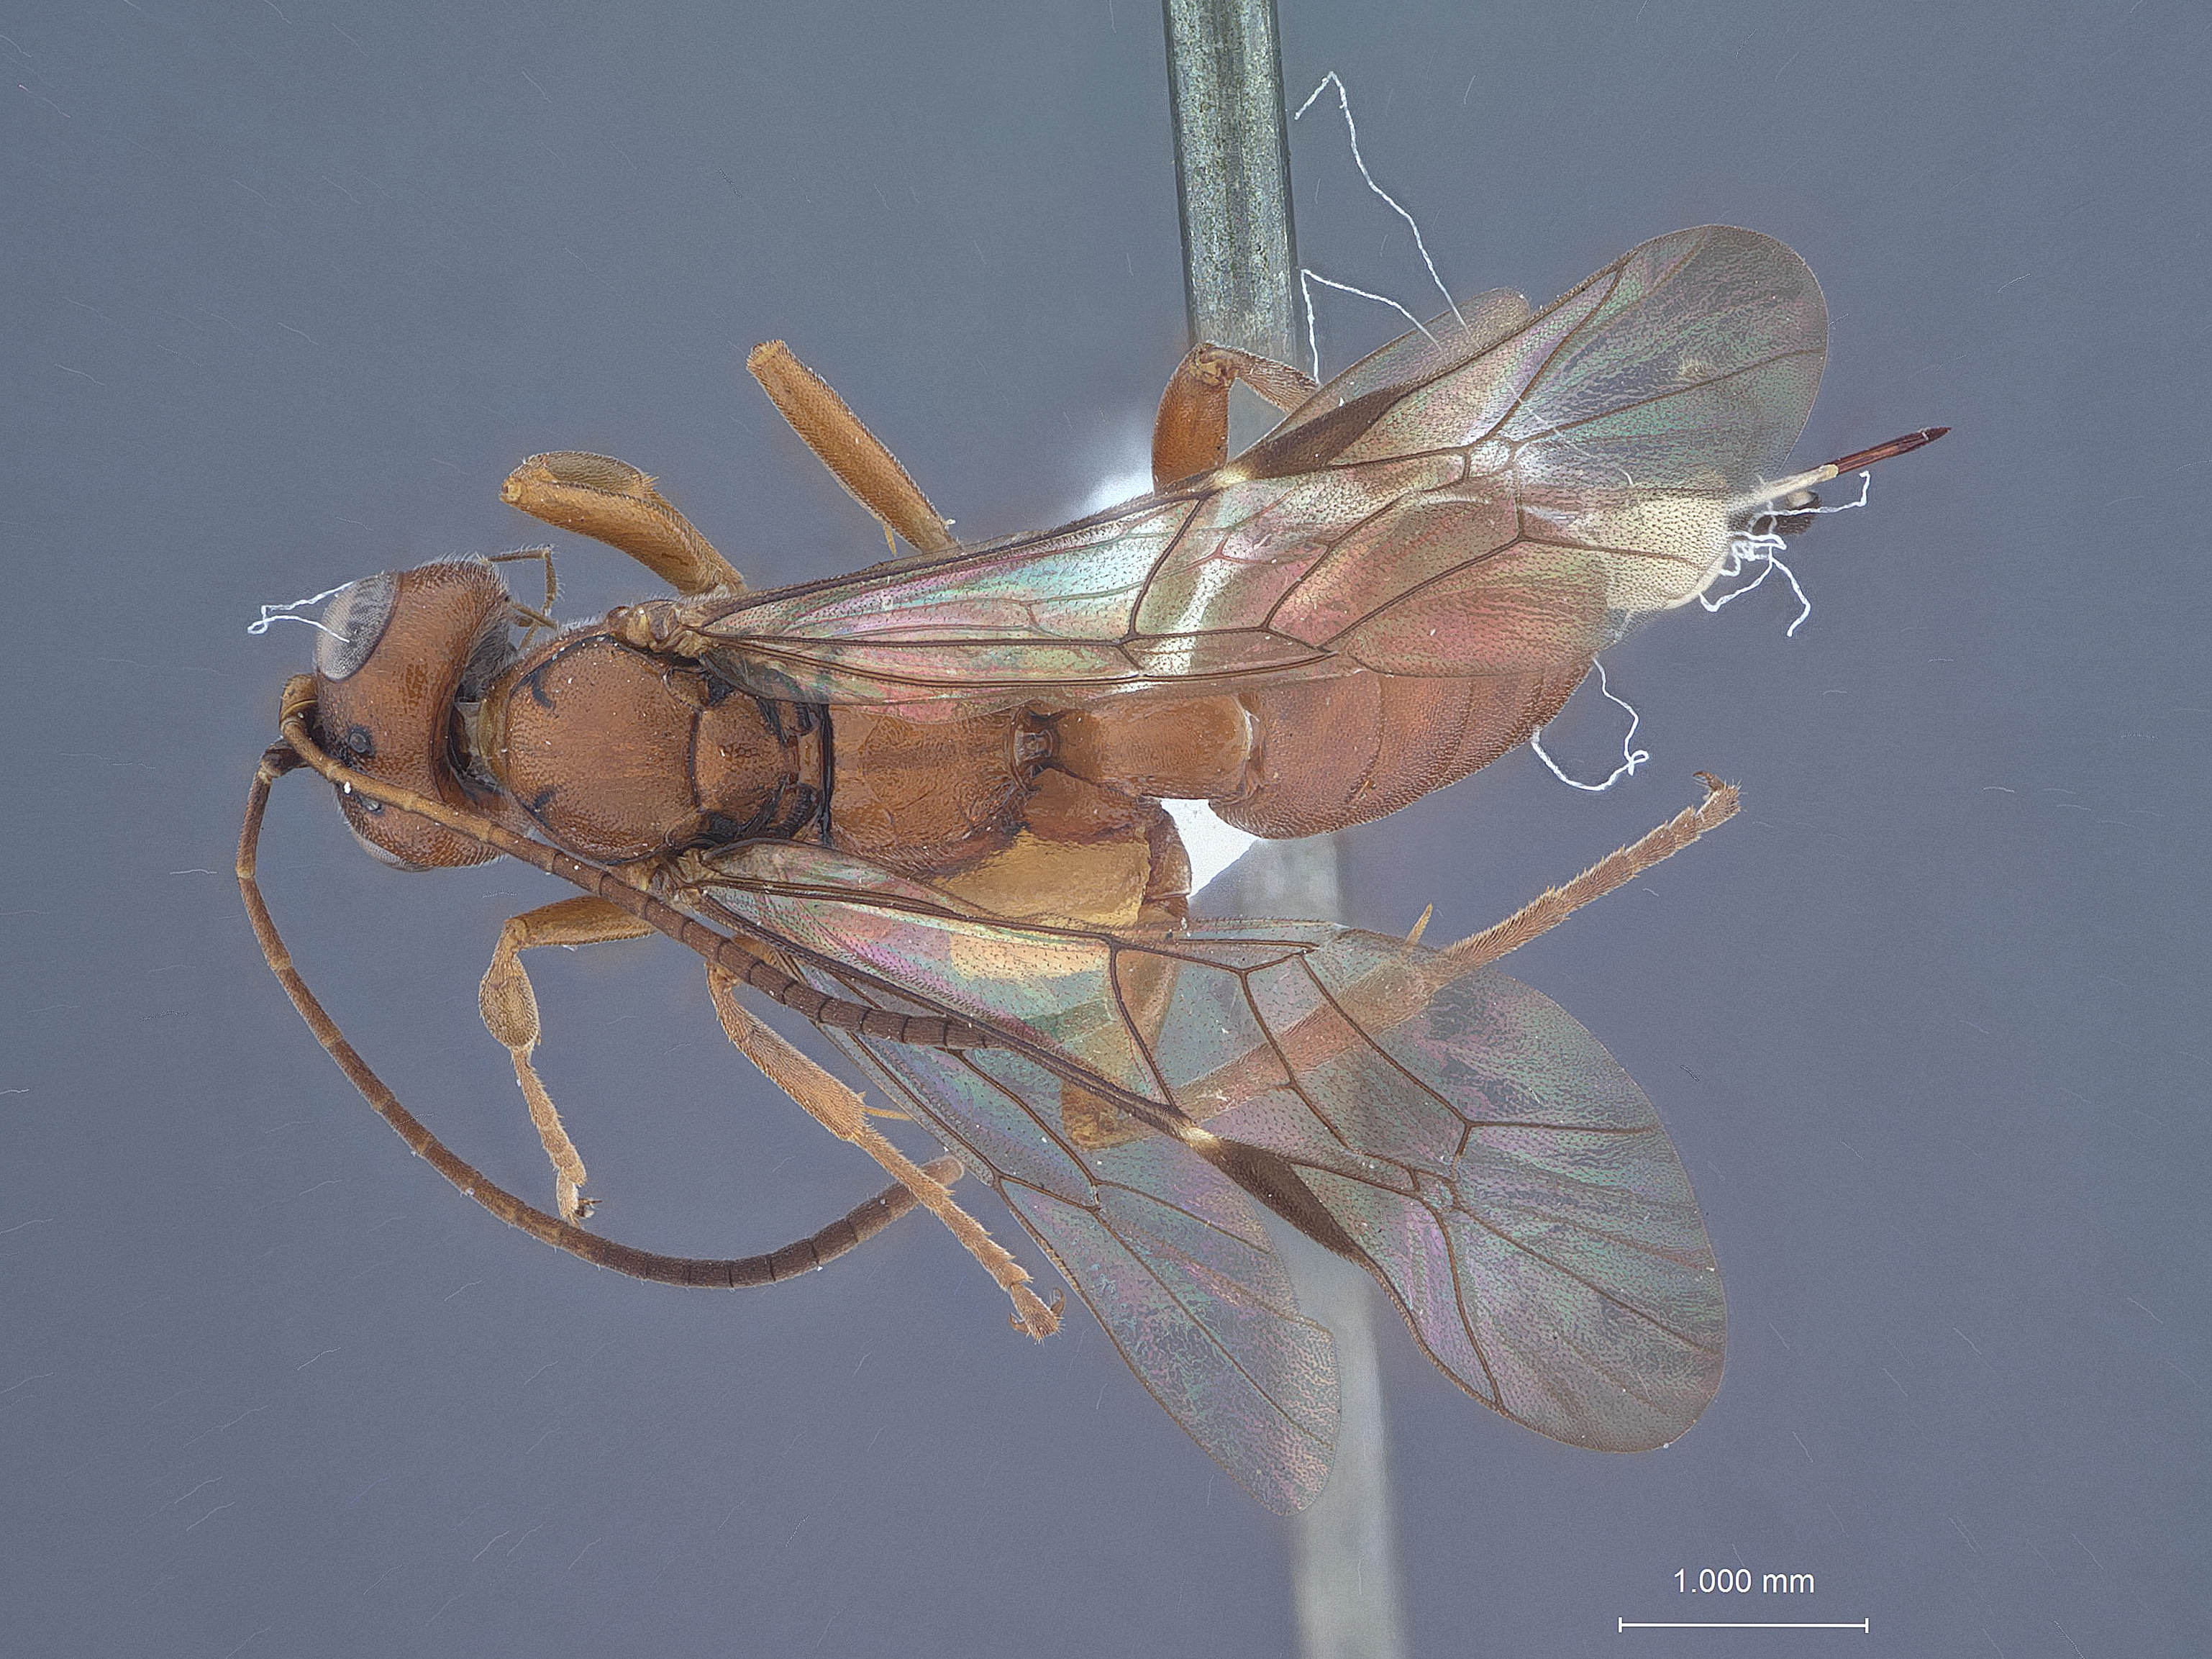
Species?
Xylophrurus fasciatus
